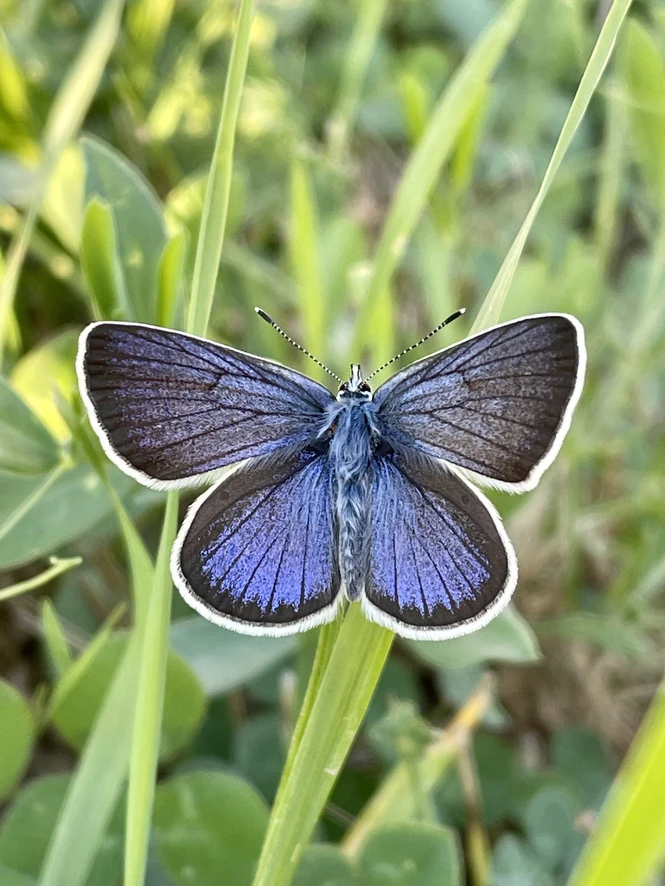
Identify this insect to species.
Cyaniris semiargus
